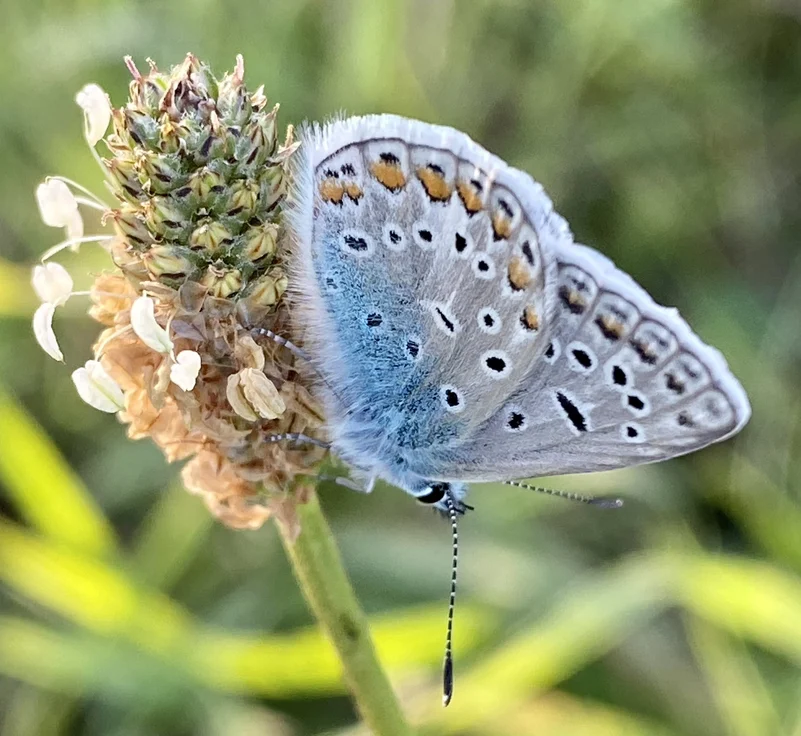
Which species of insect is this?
Polyommatus icarus
